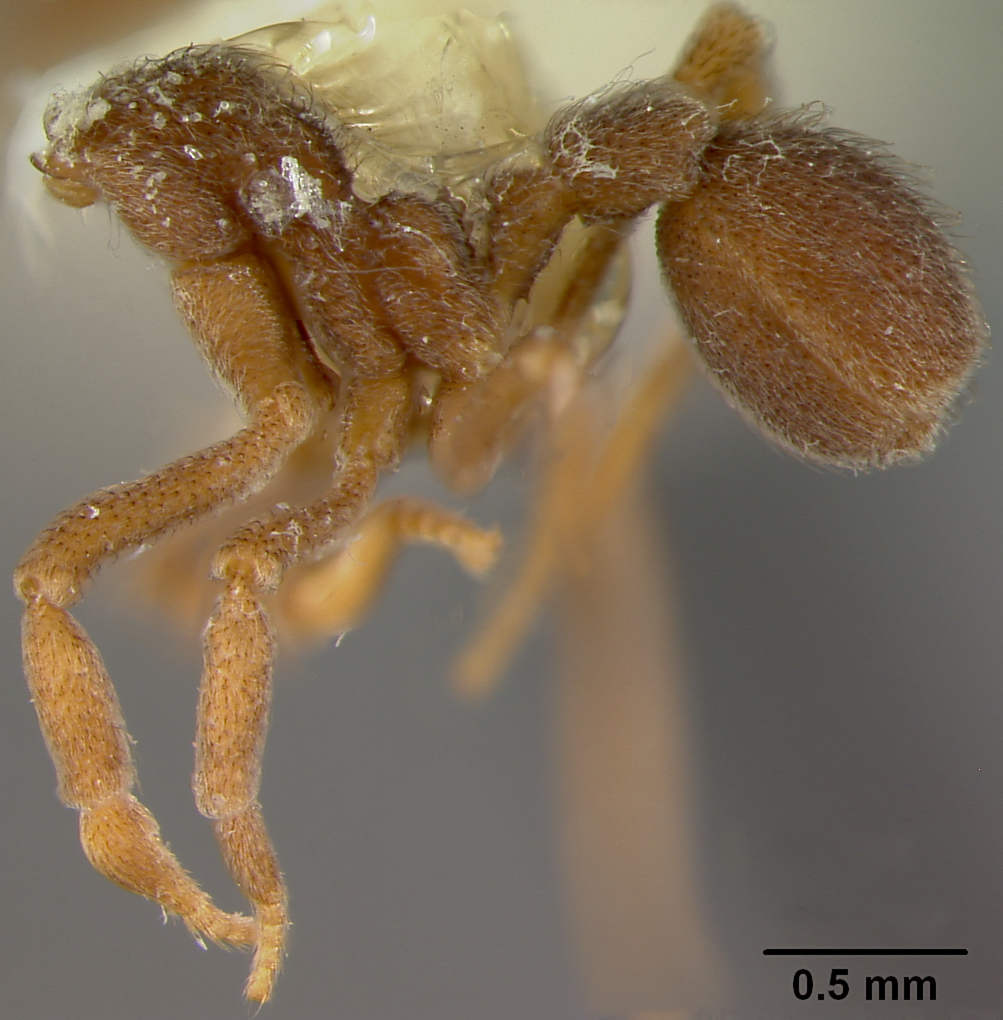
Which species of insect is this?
Apterostigma ierense
